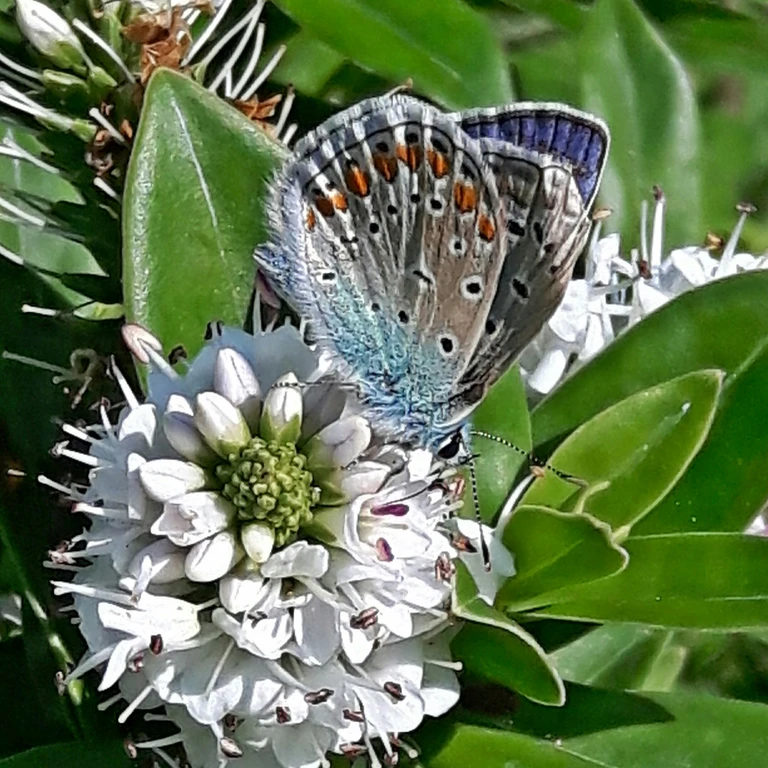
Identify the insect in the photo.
Polyommatus icarus
